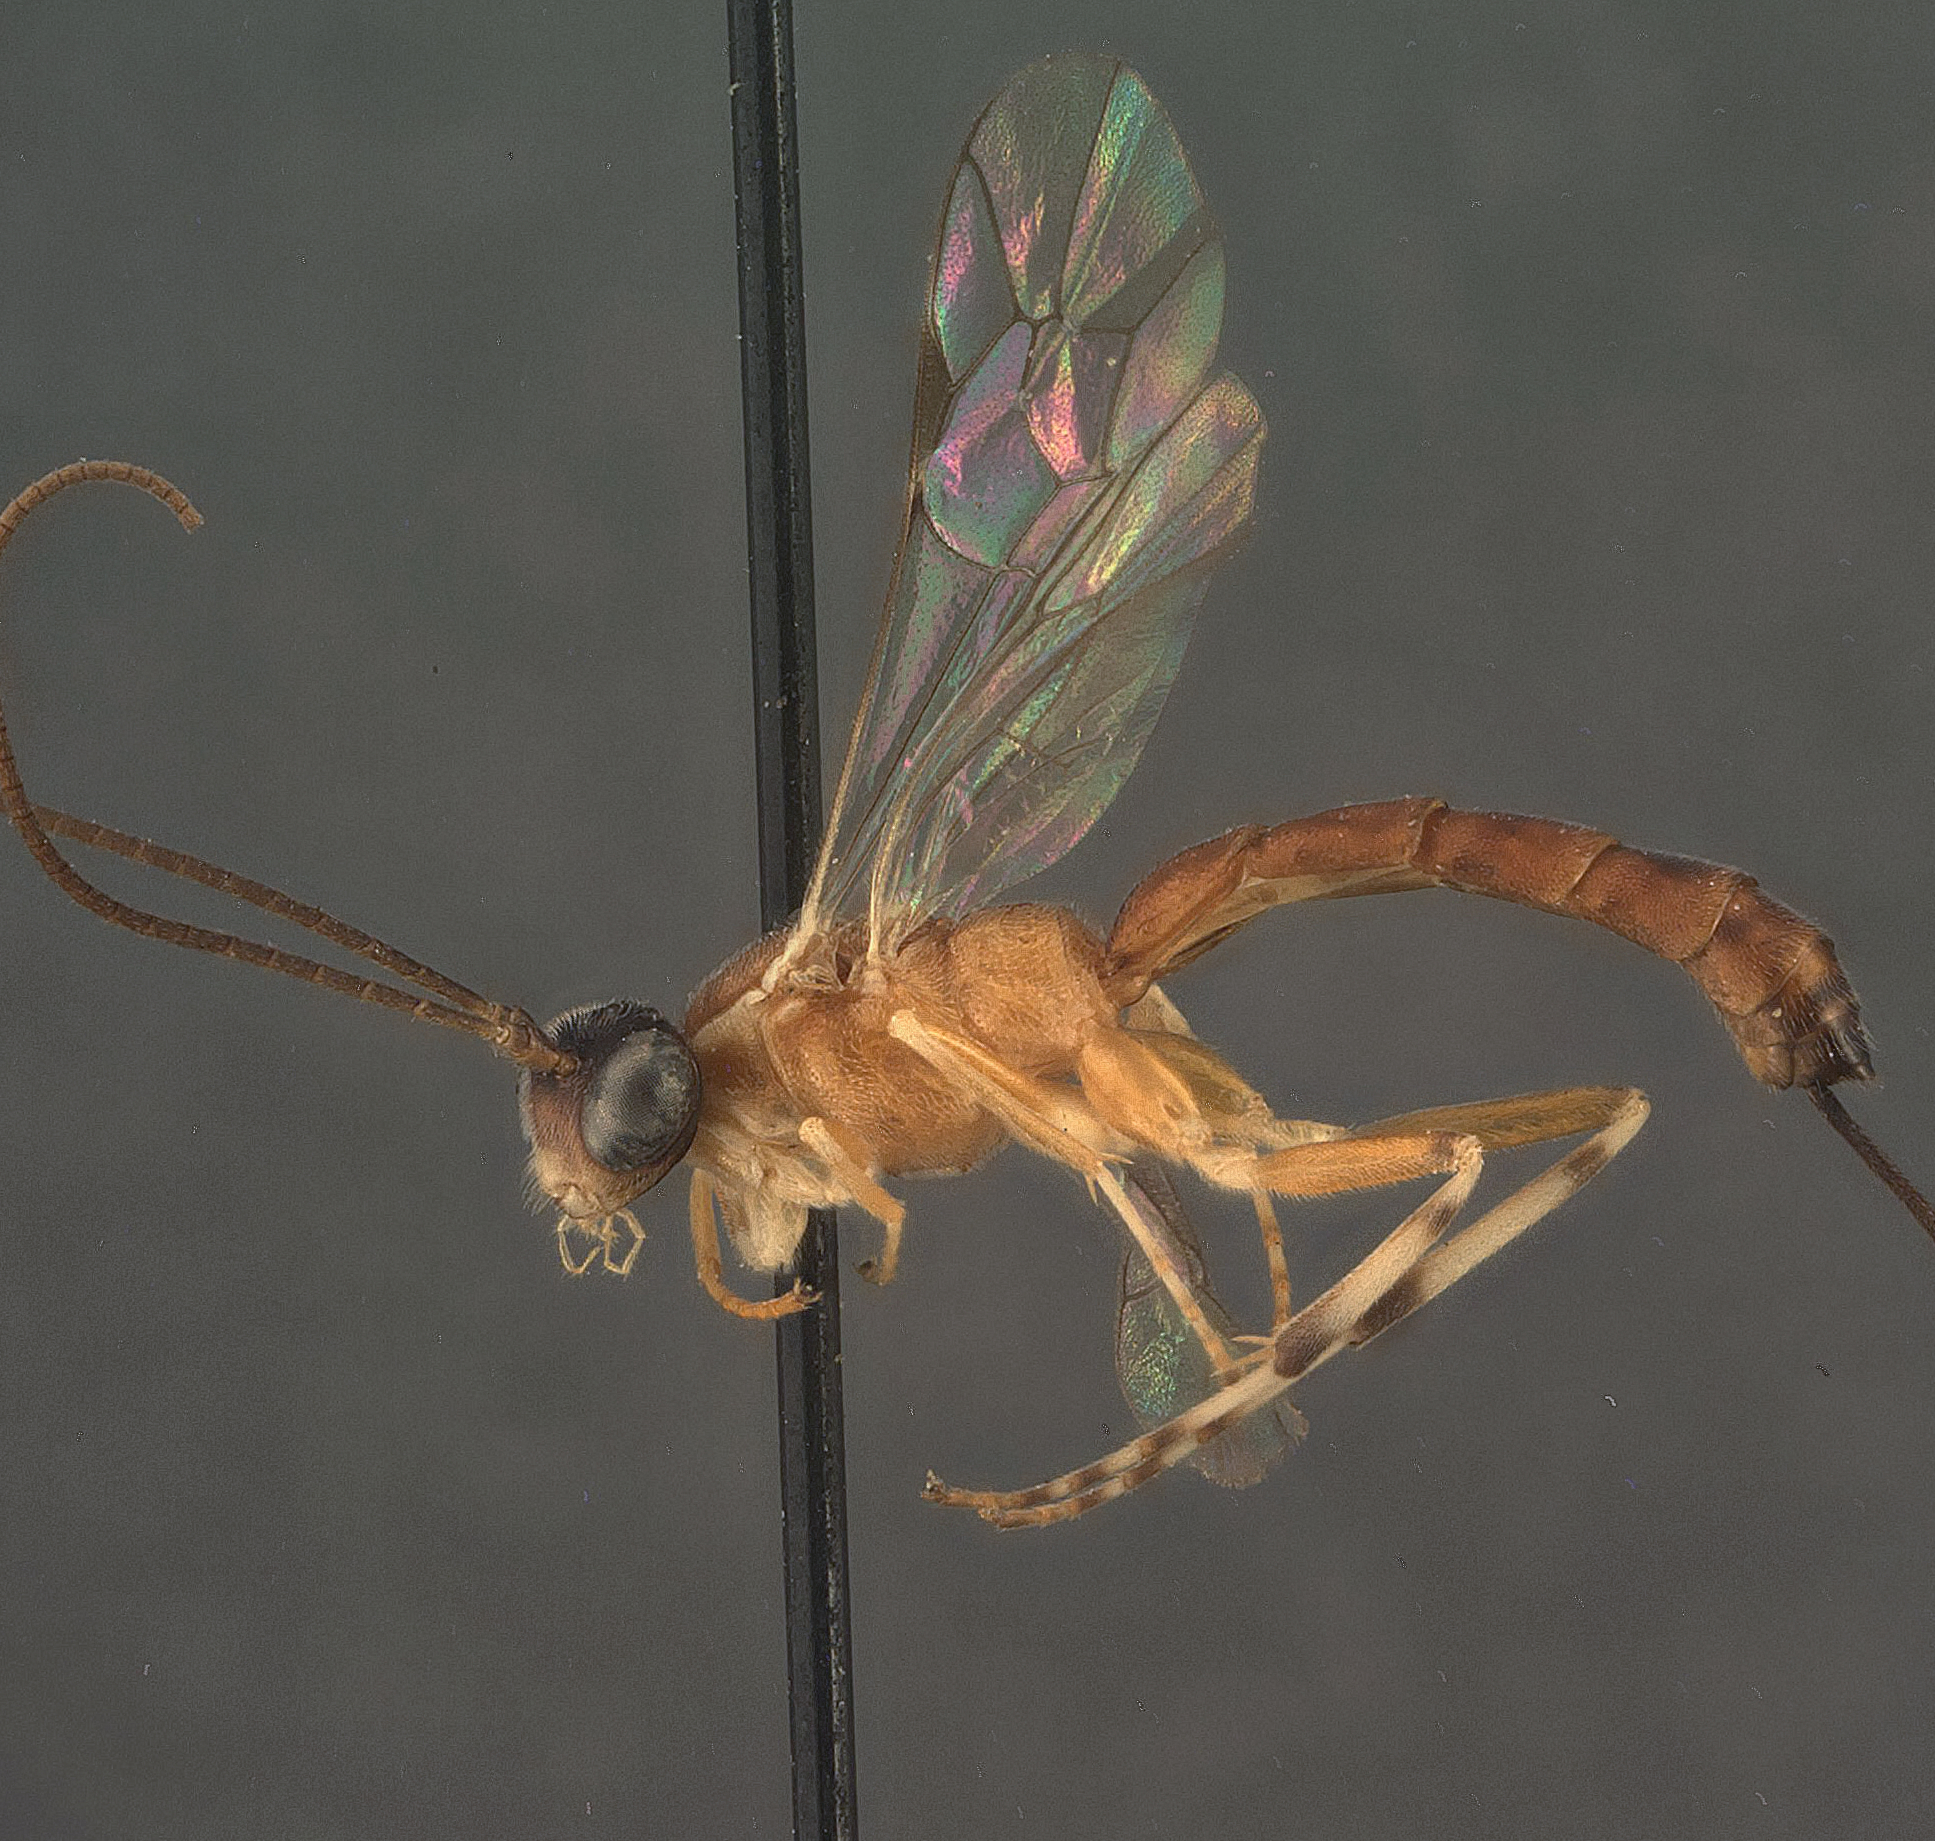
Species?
Glypta zomariae
